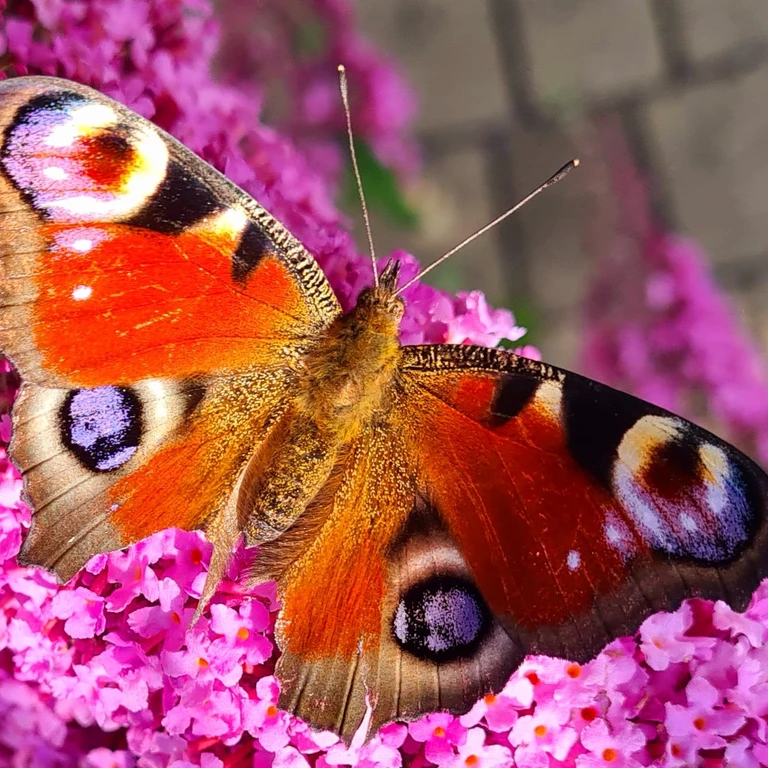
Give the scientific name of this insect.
Aglais io
